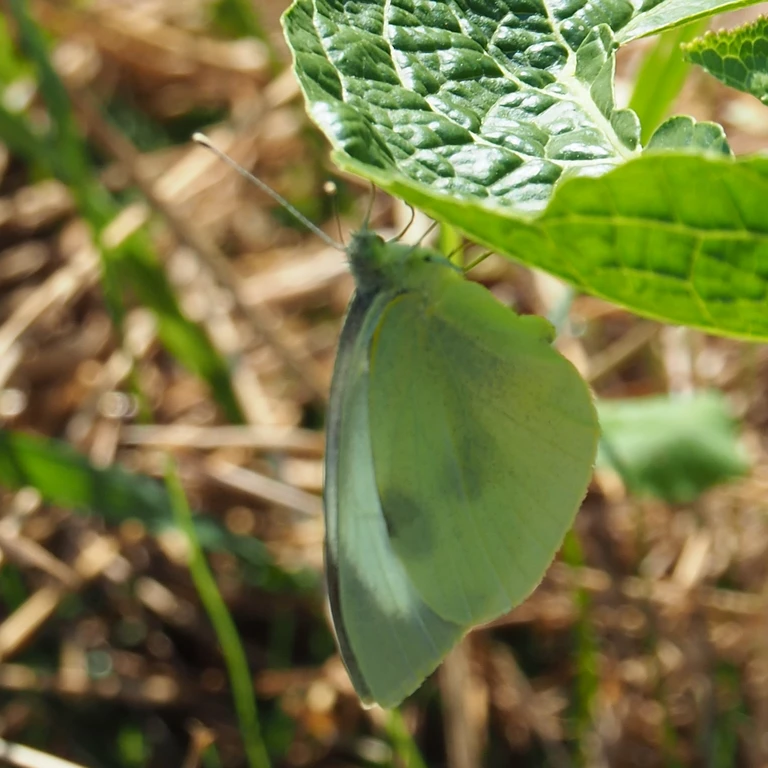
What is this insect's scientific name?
Pieris brassicae
